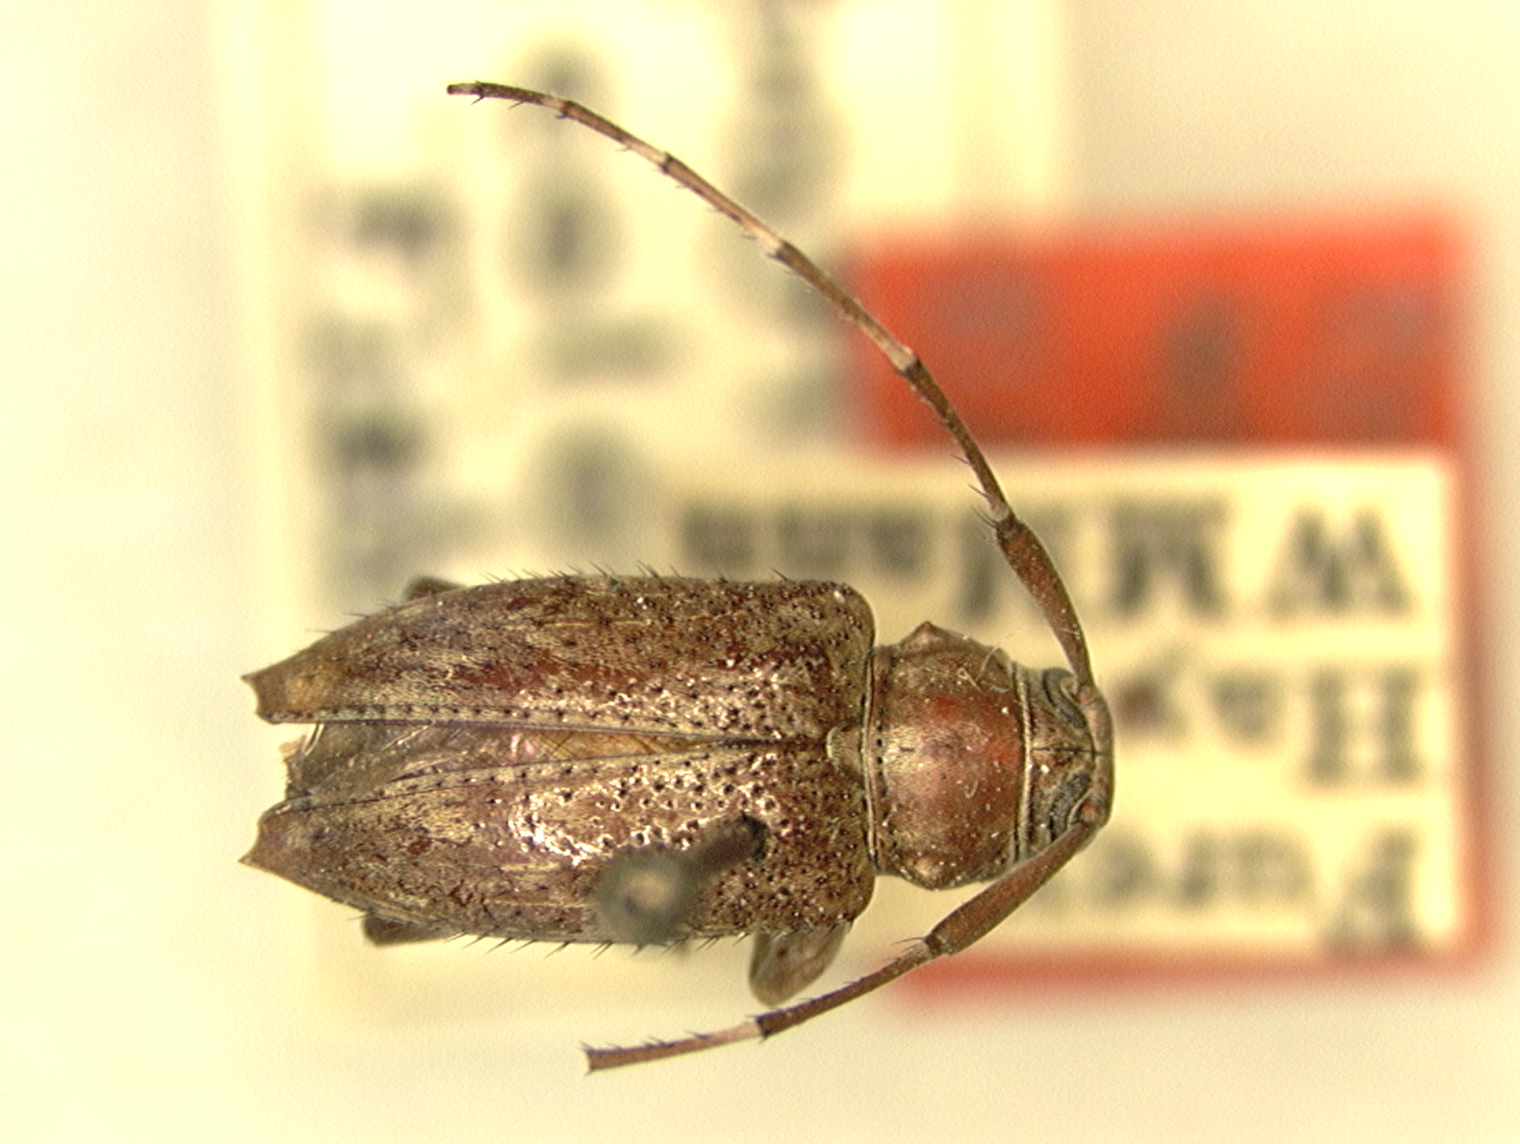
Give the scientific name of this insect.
Alcidion unicolor (also Probatius unicolor)
